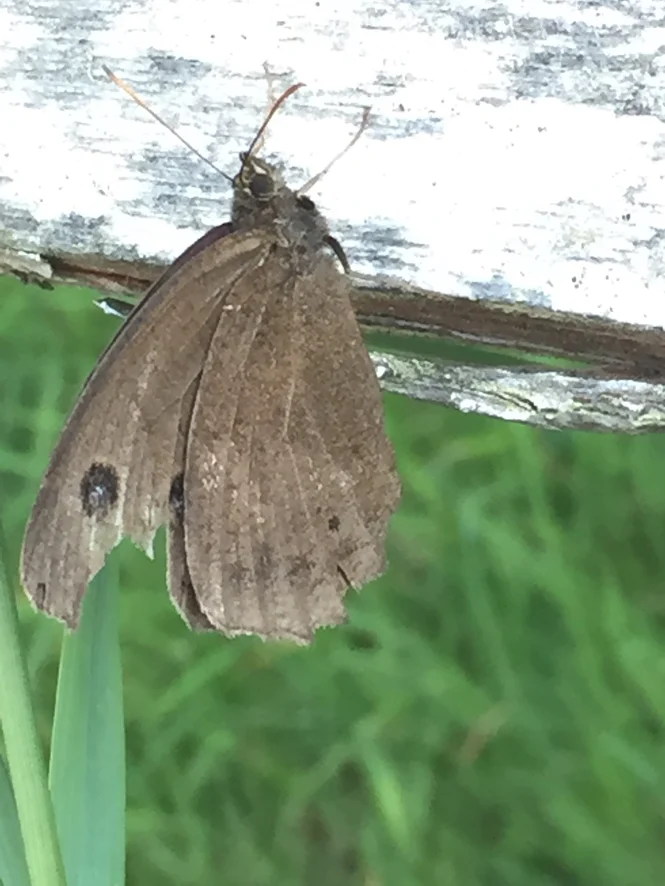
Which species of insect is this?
Minois dryas
